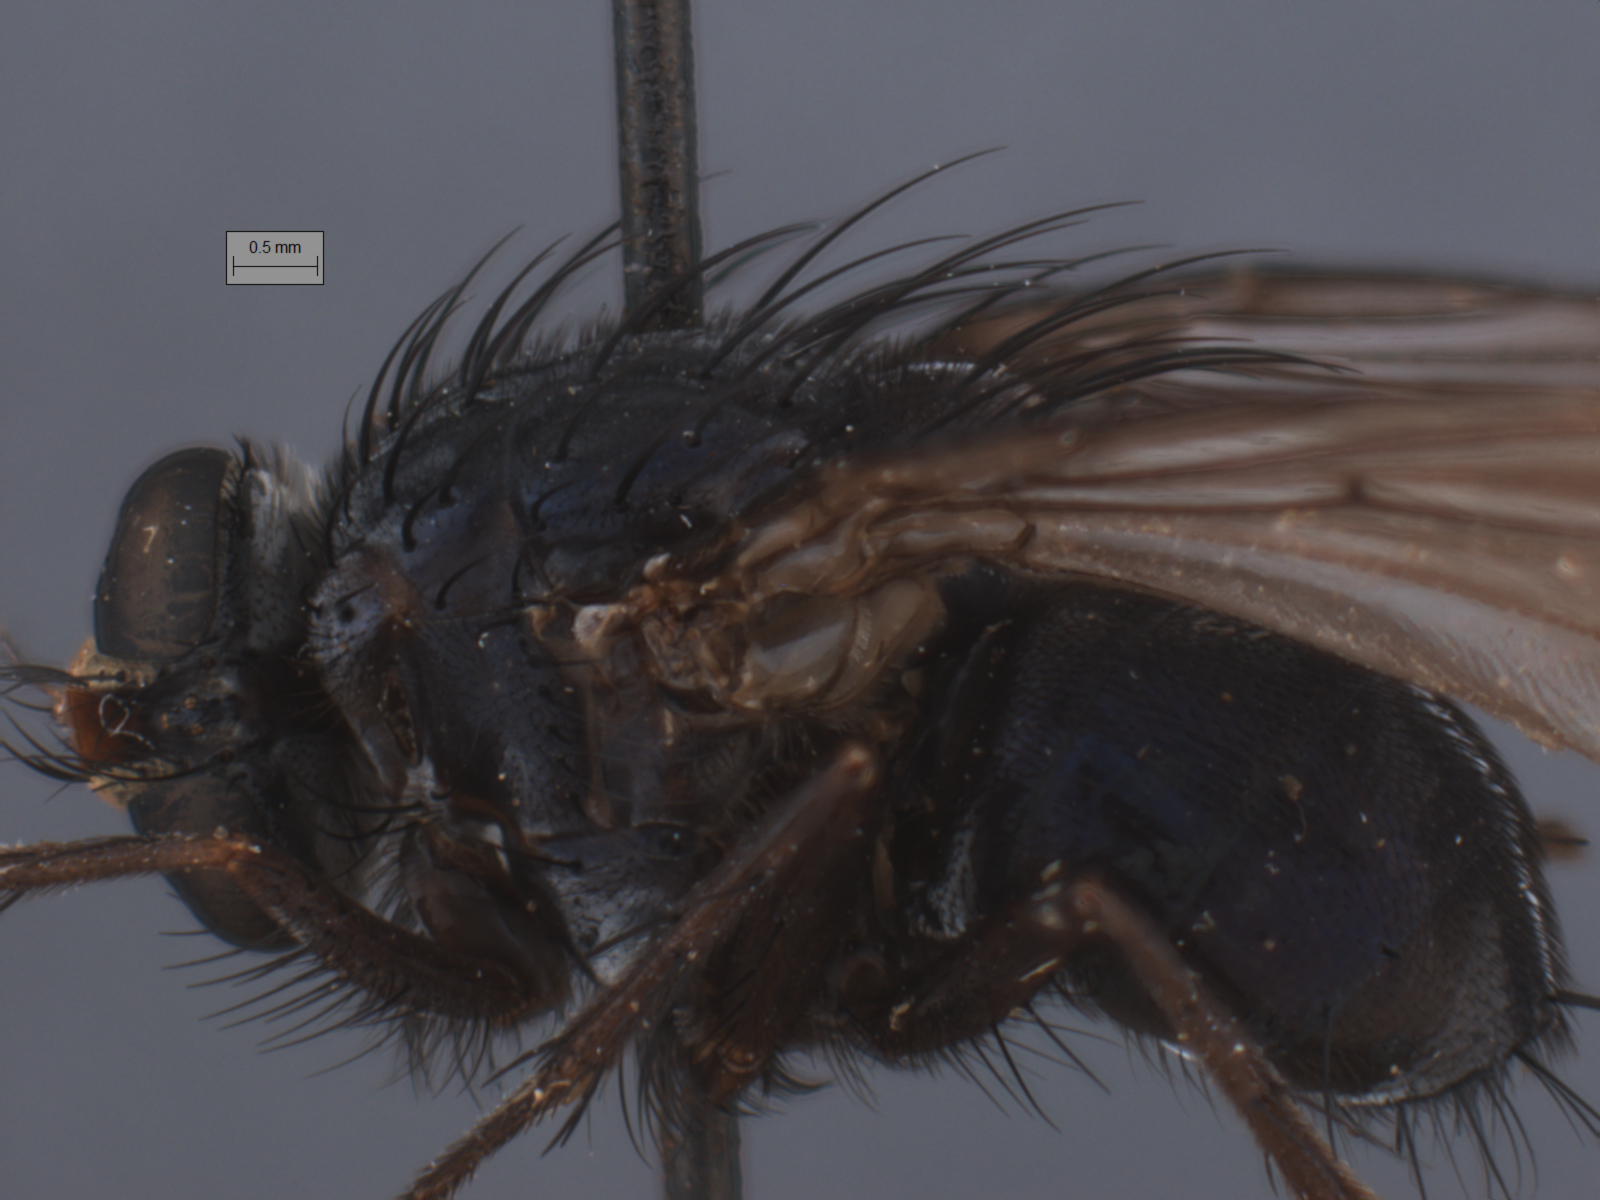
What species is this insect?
Henriquella spicata
